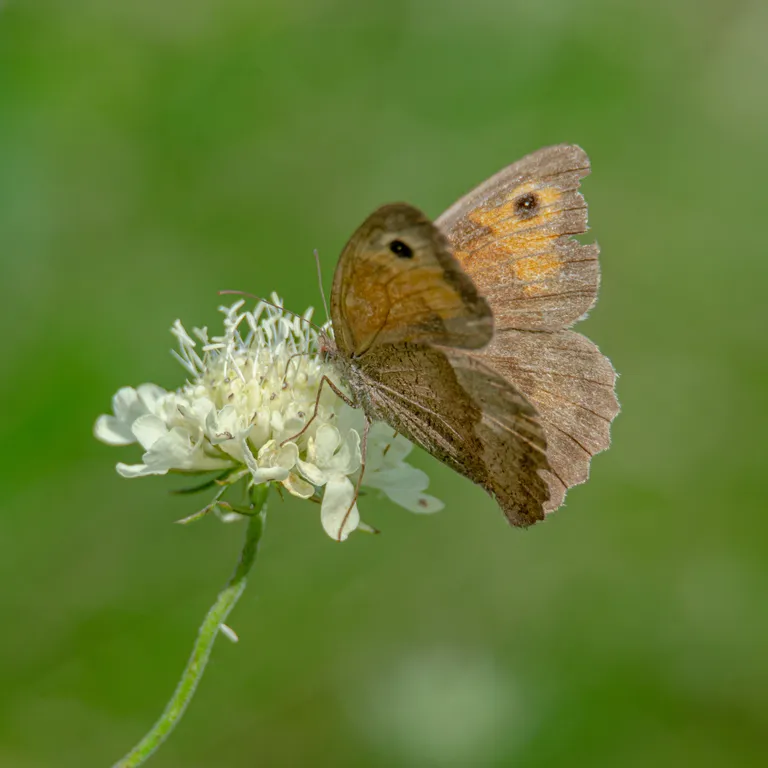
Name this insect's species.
Maniola jurtina
